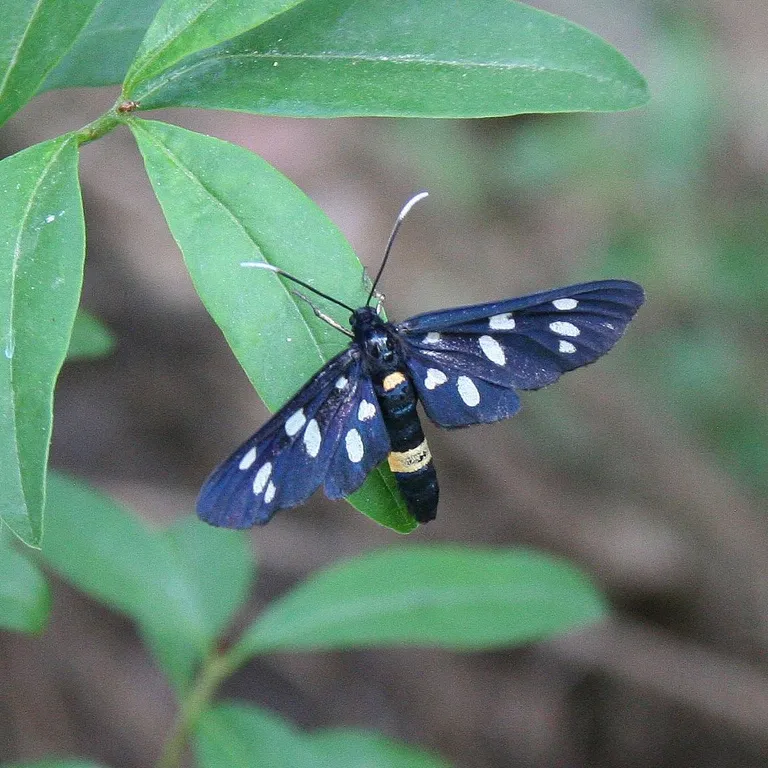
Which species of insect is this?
Amata phegea
